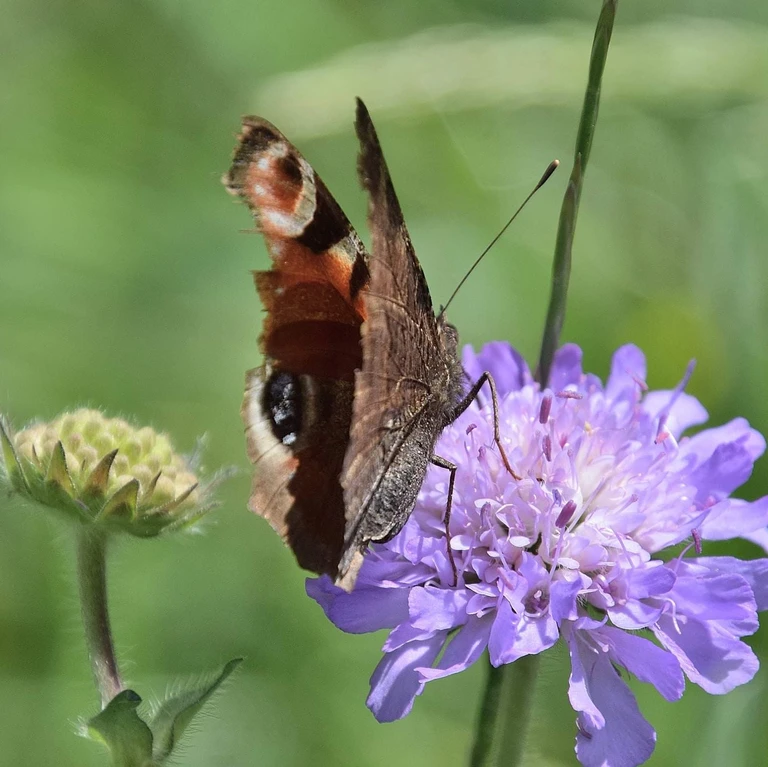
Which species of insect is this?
Aglais io
